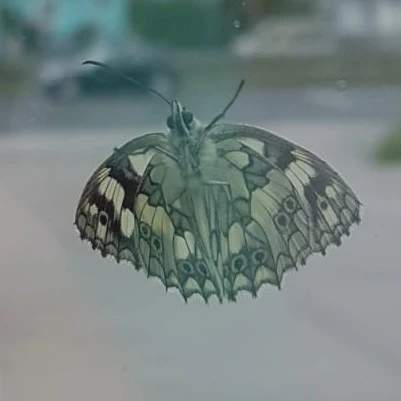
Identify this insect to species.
Melanargia galathea
